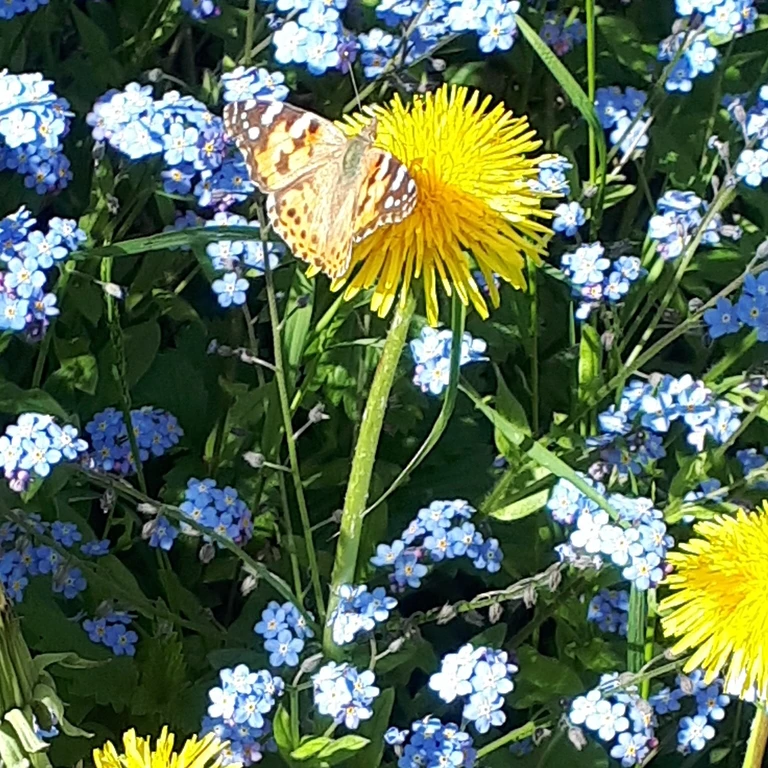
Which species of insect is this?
Vanessa cardui
